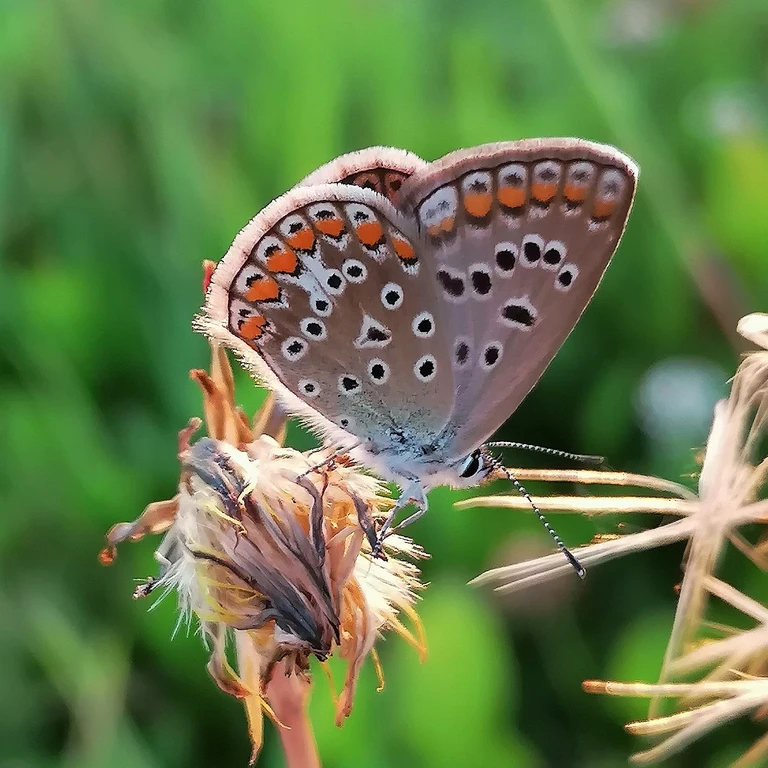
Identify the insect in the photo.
Polyommatus icarus
